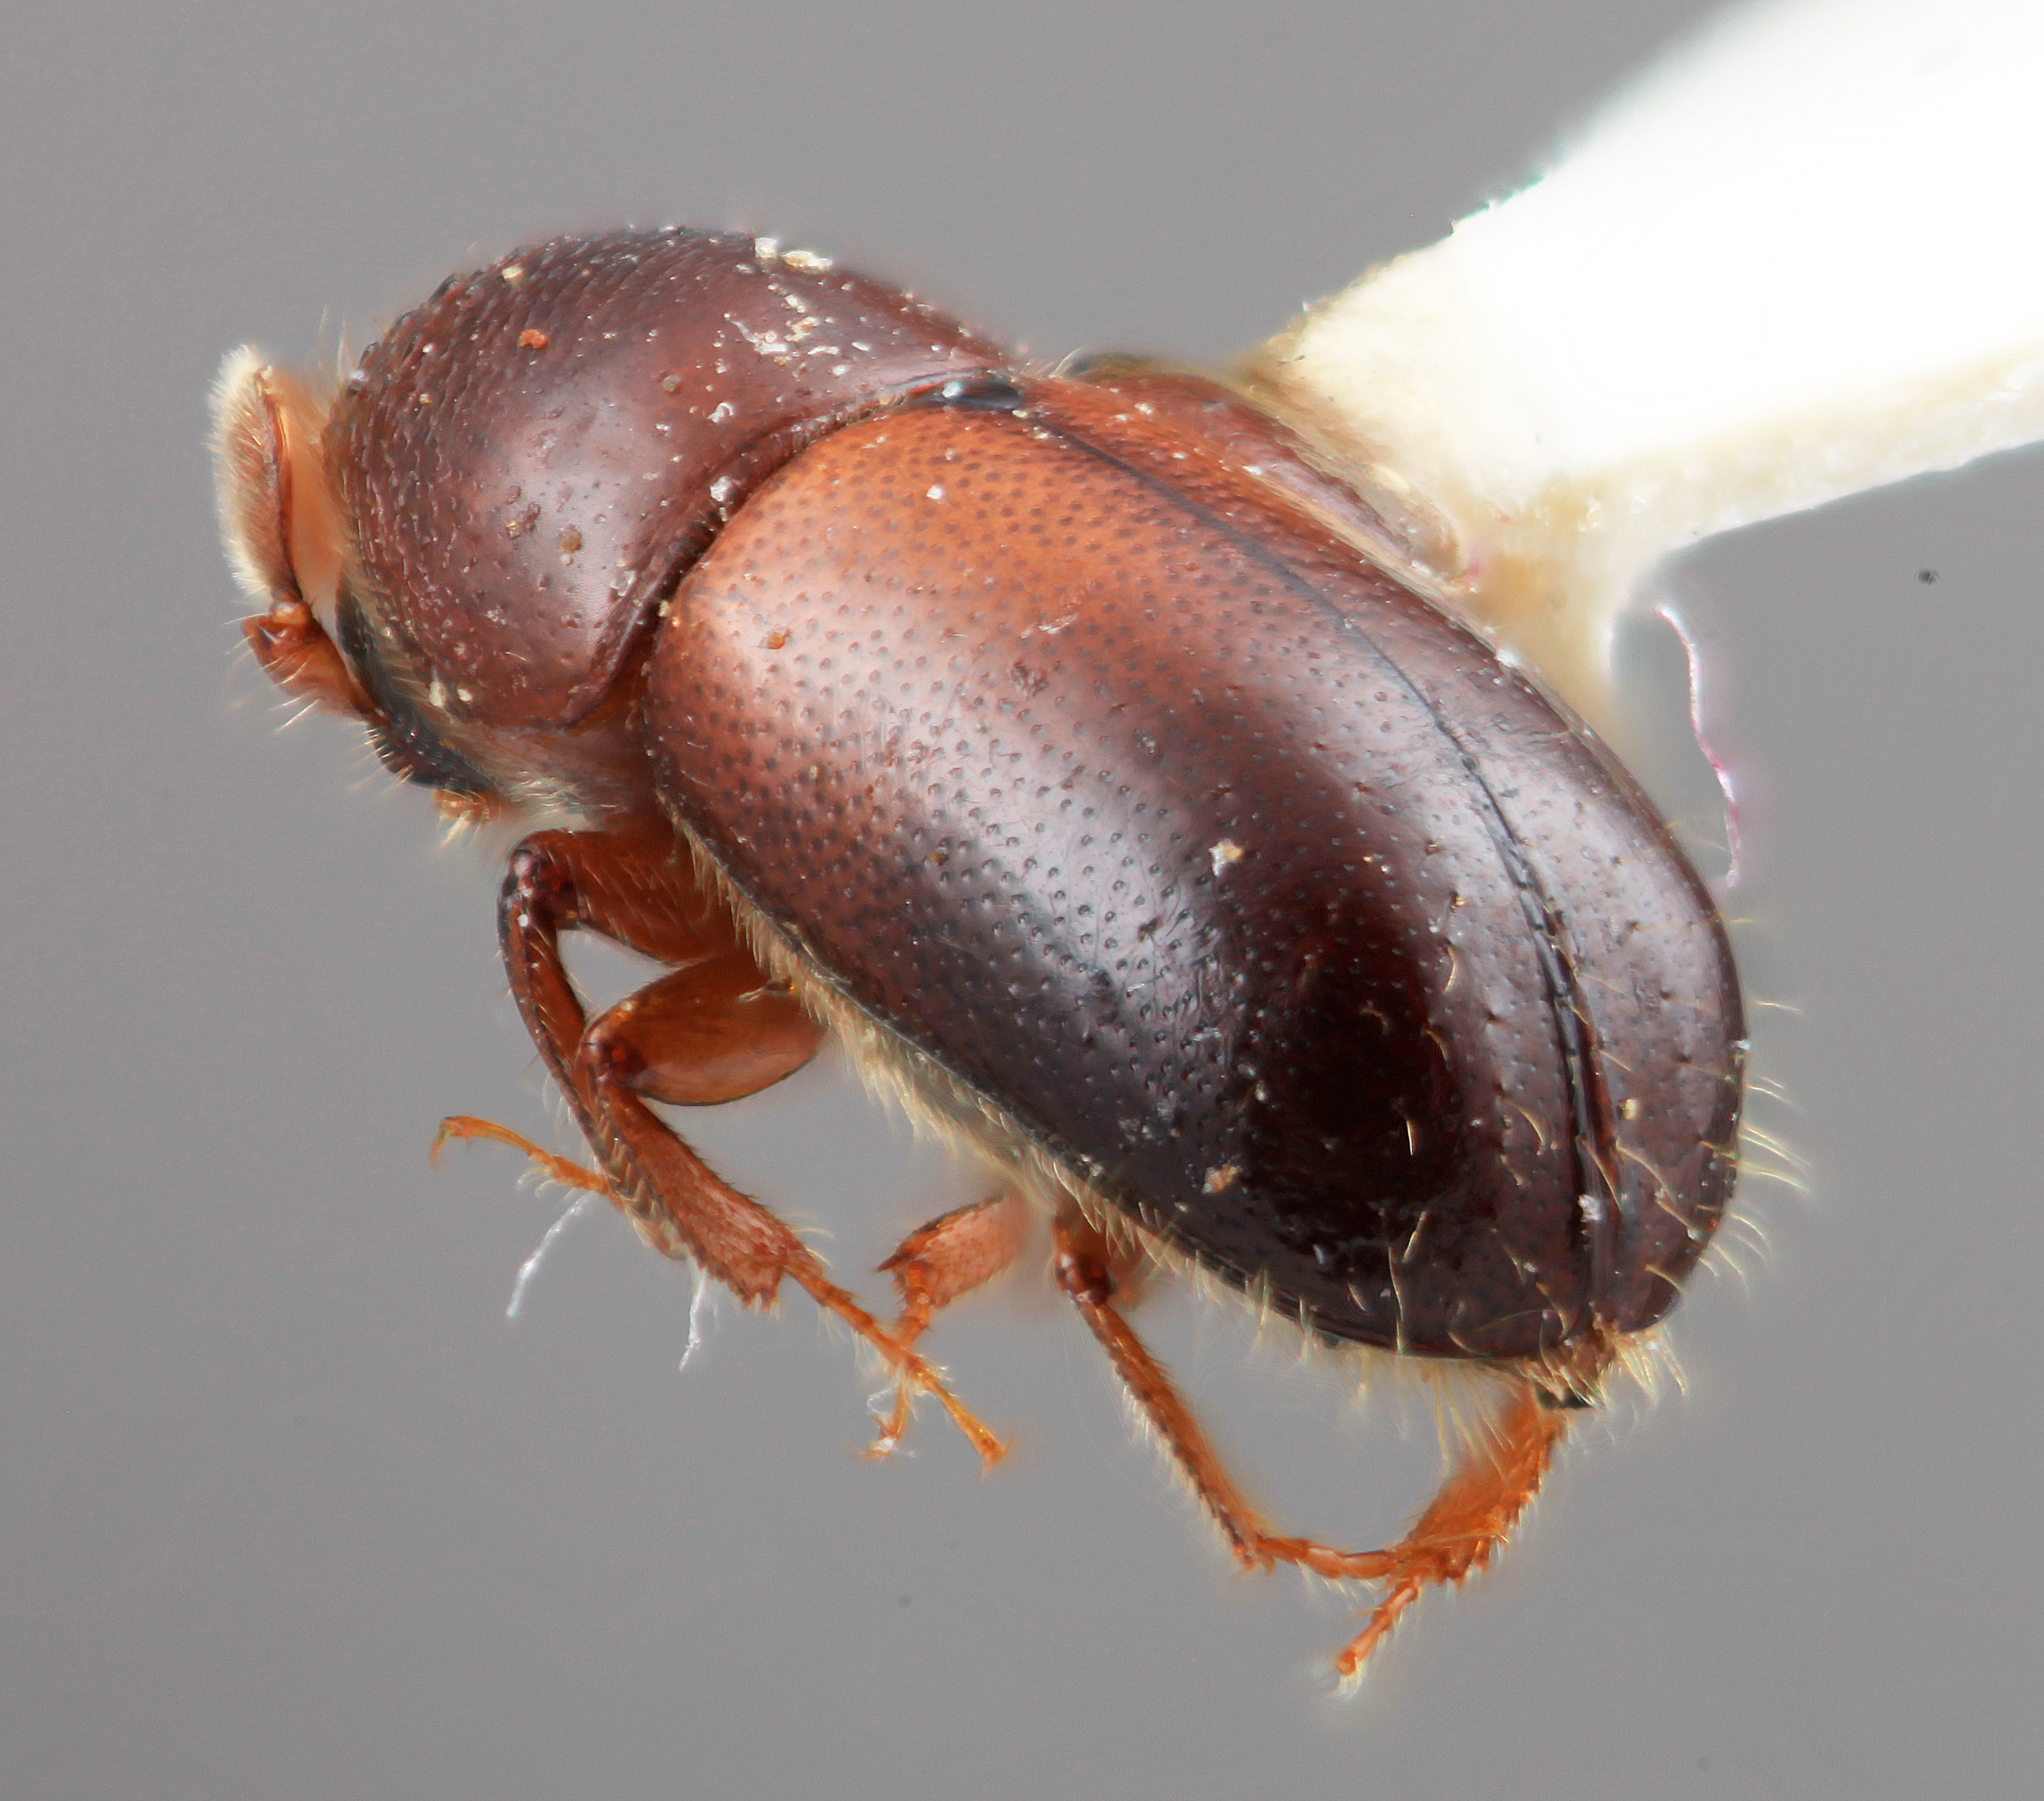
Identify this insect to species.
Corthylus brunneus
